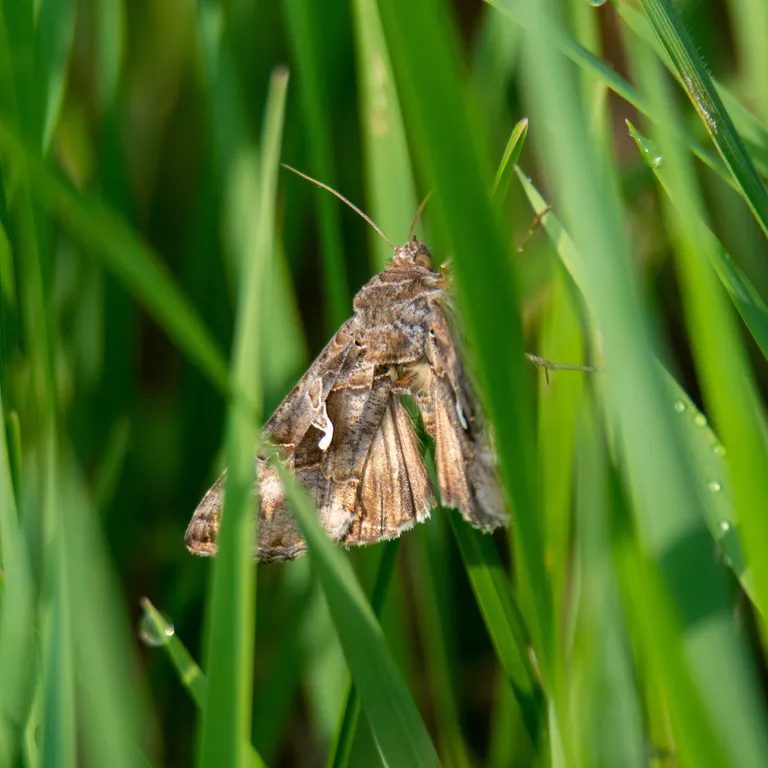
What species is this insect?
Autographa gamma
